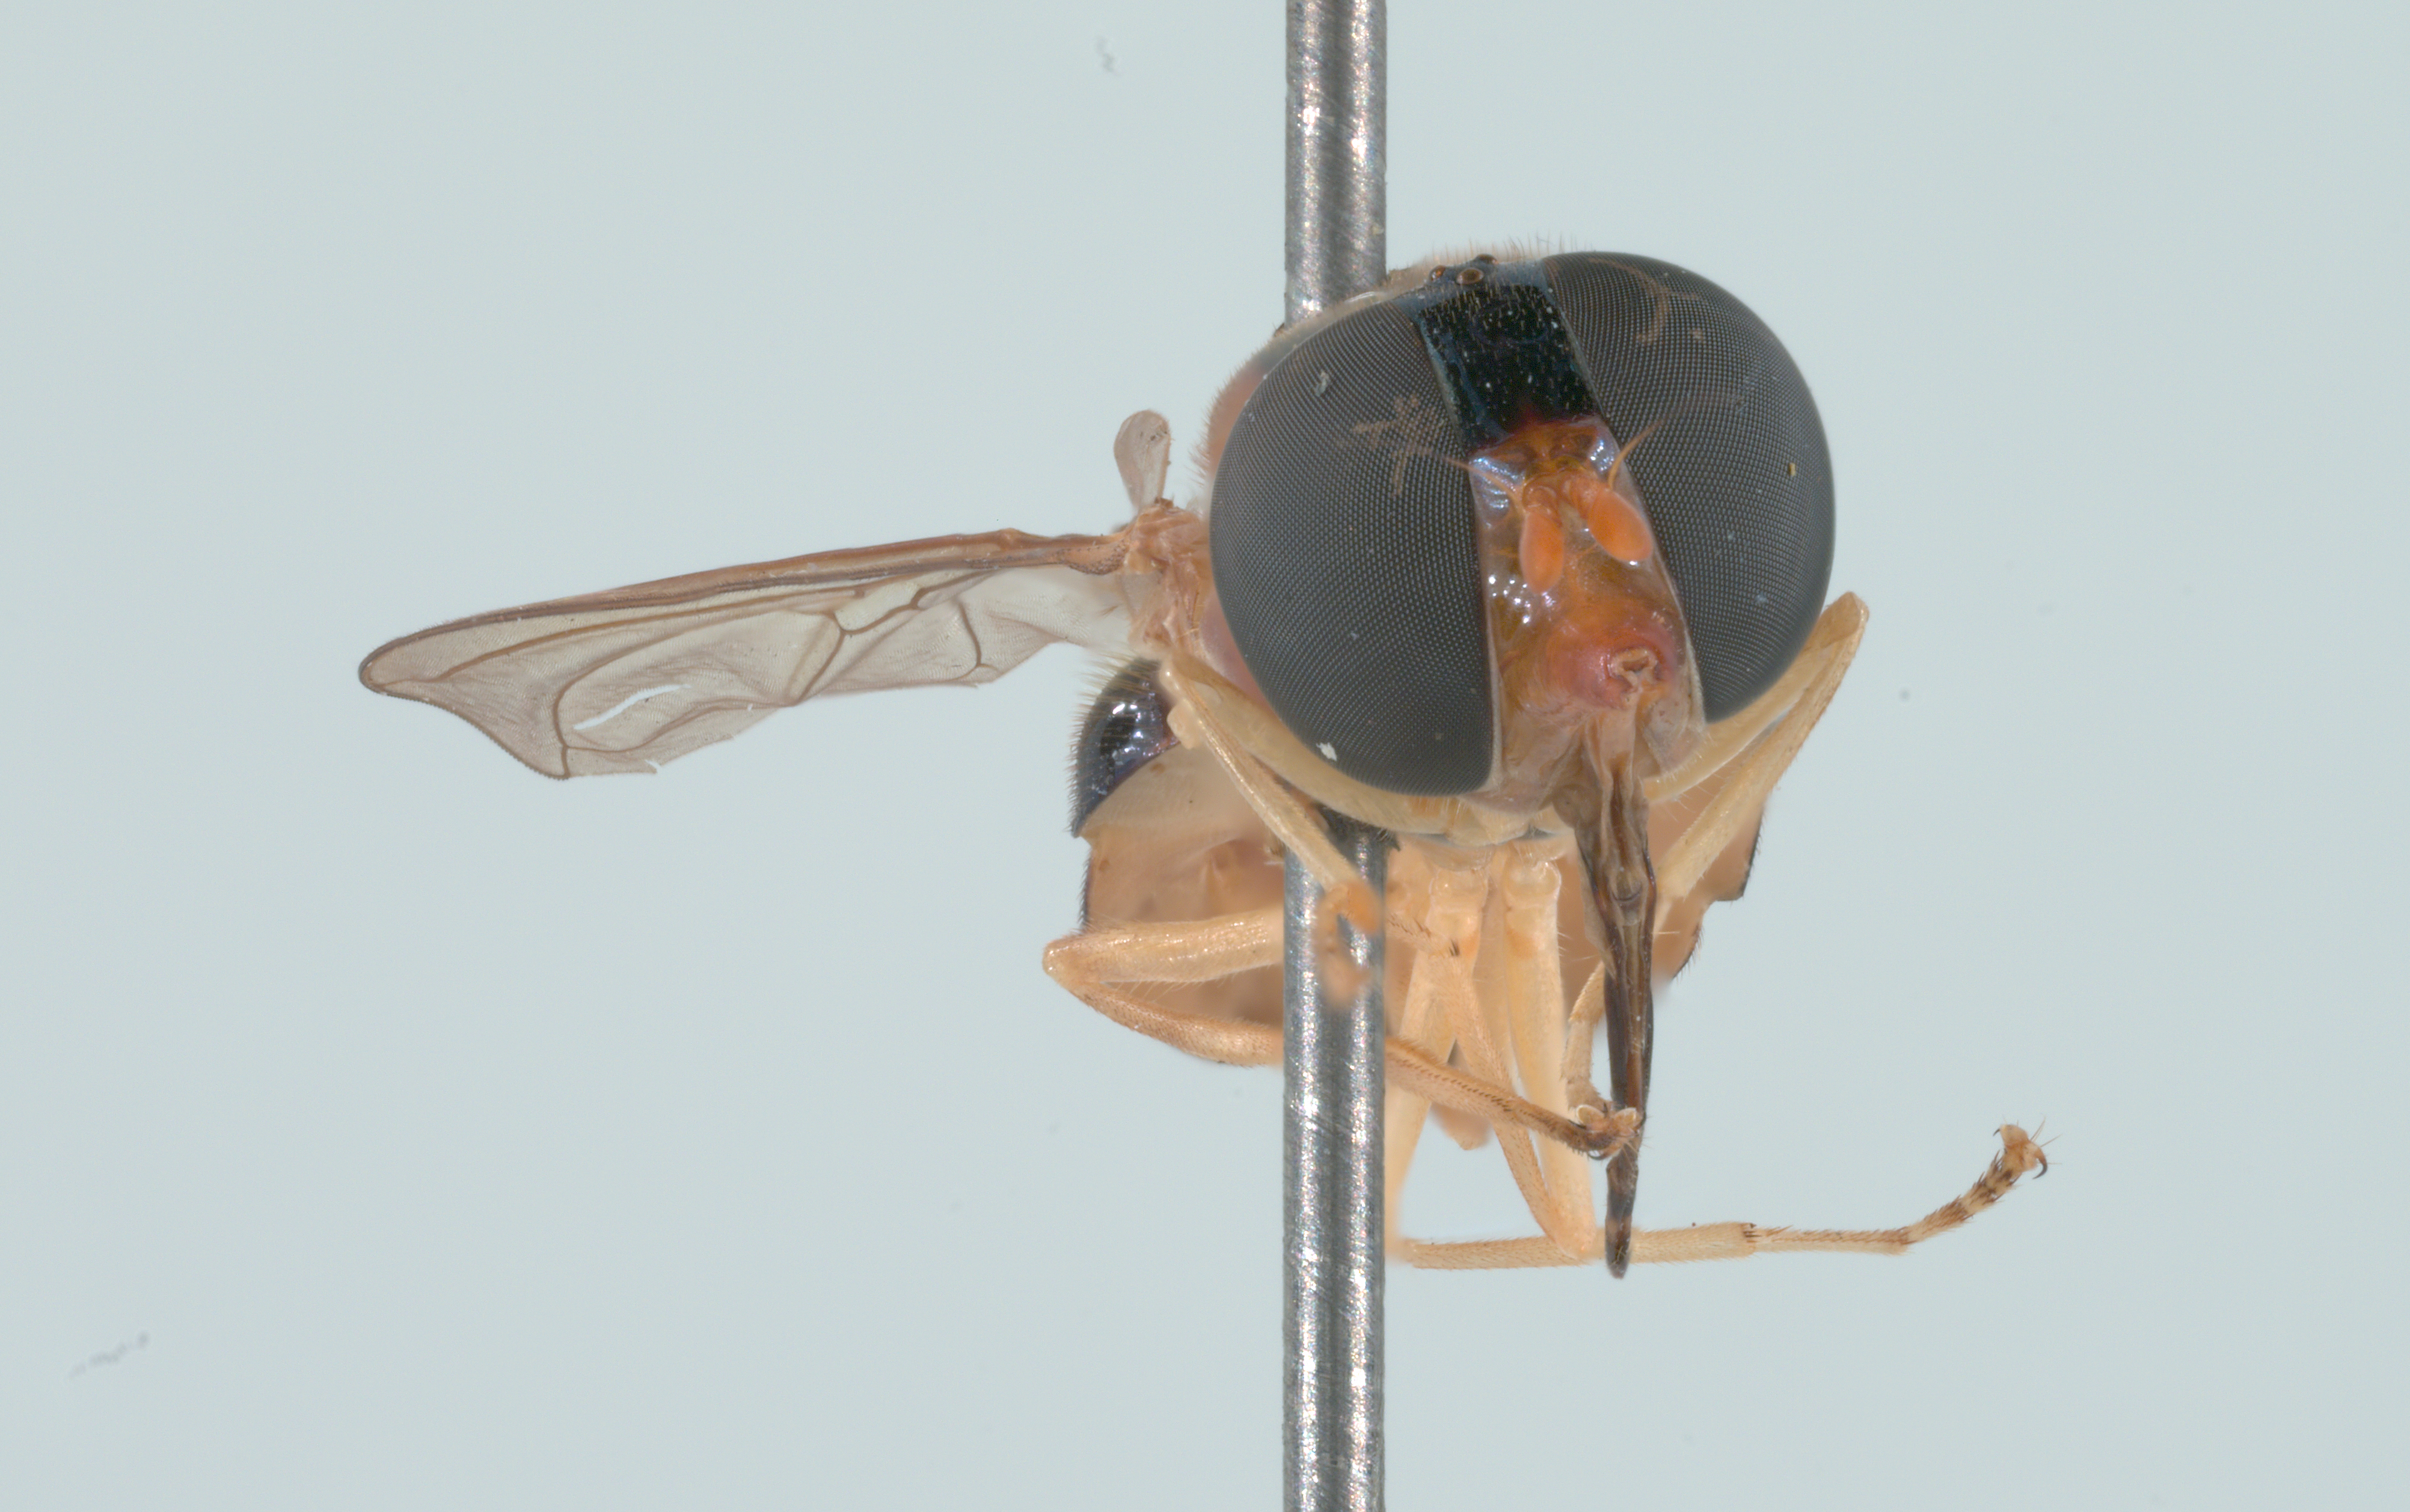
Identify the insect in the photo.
Rhingia pellucens
